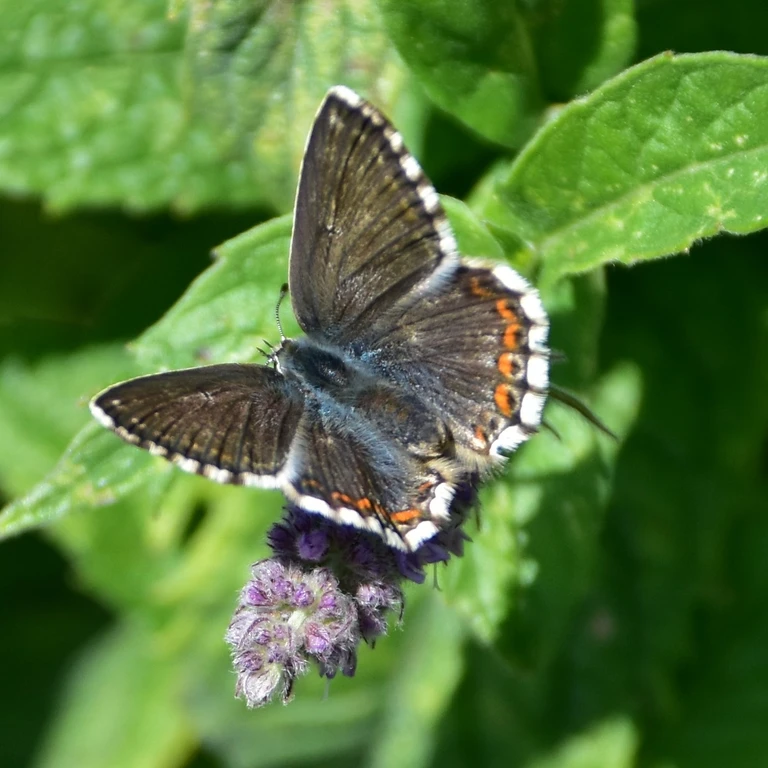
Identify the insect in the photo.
Lysandra coridon
